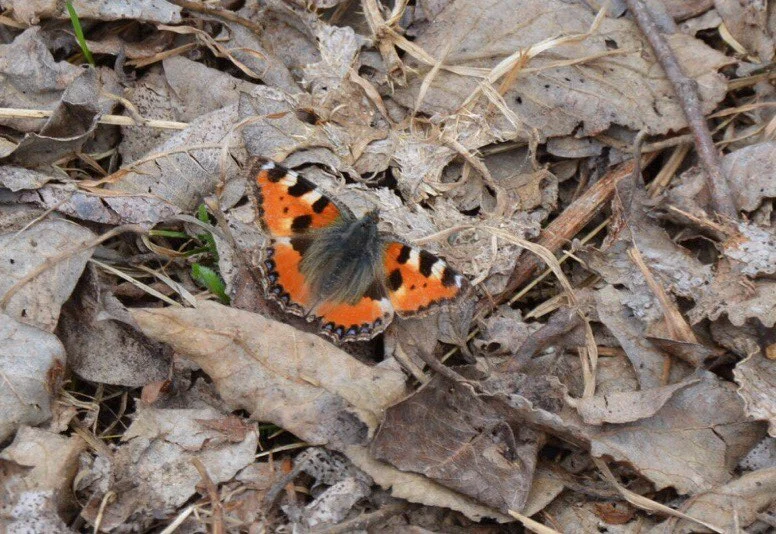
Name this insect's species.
Aglais urticae
